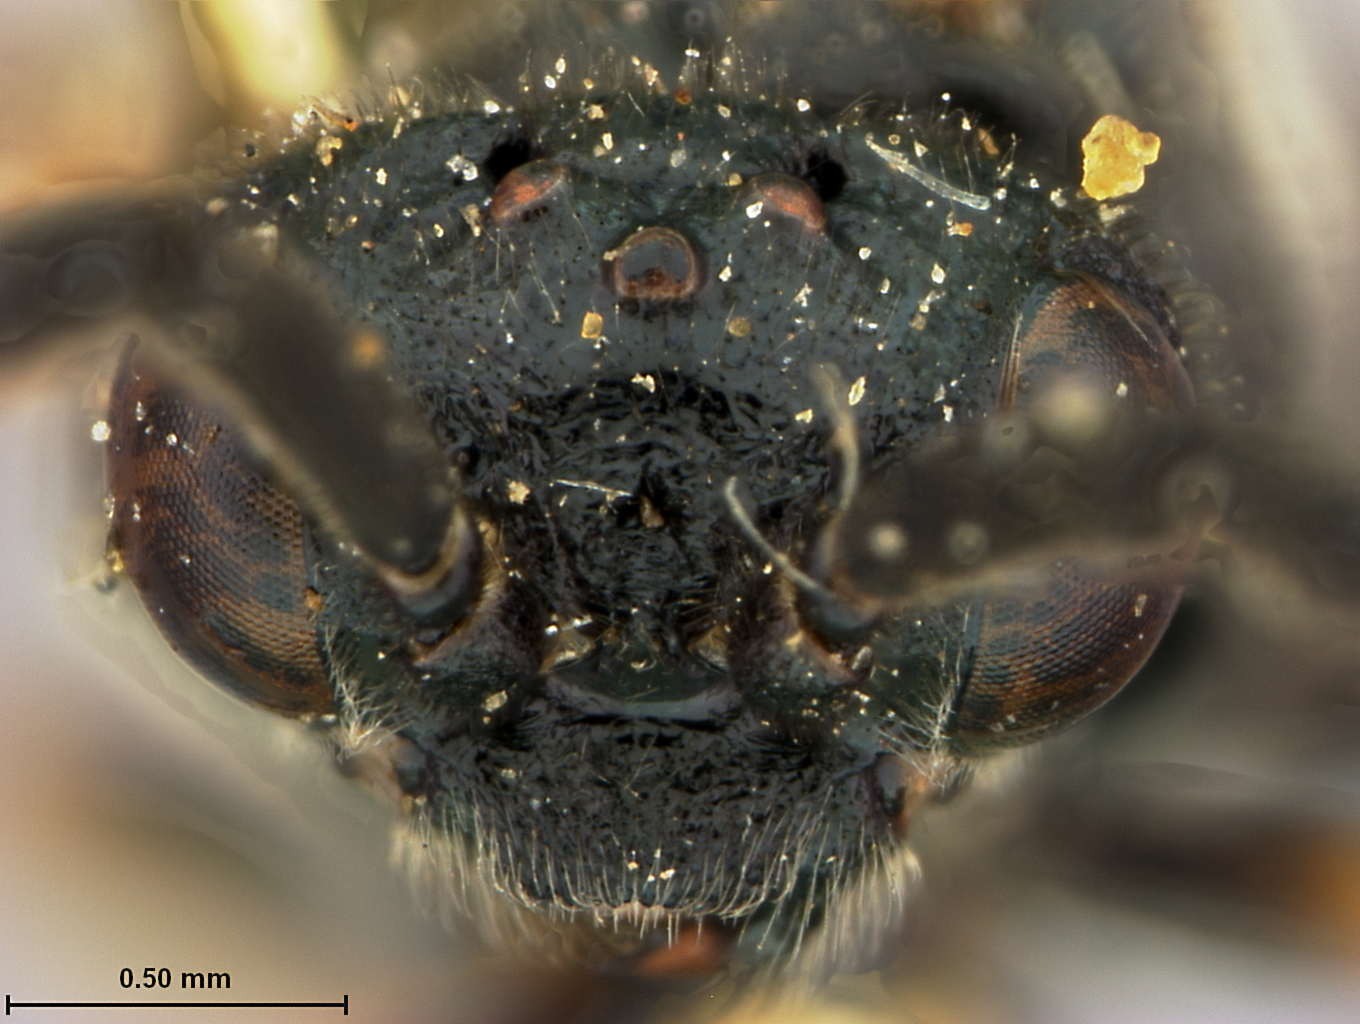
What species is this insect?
Erythraspides ashmeadi
